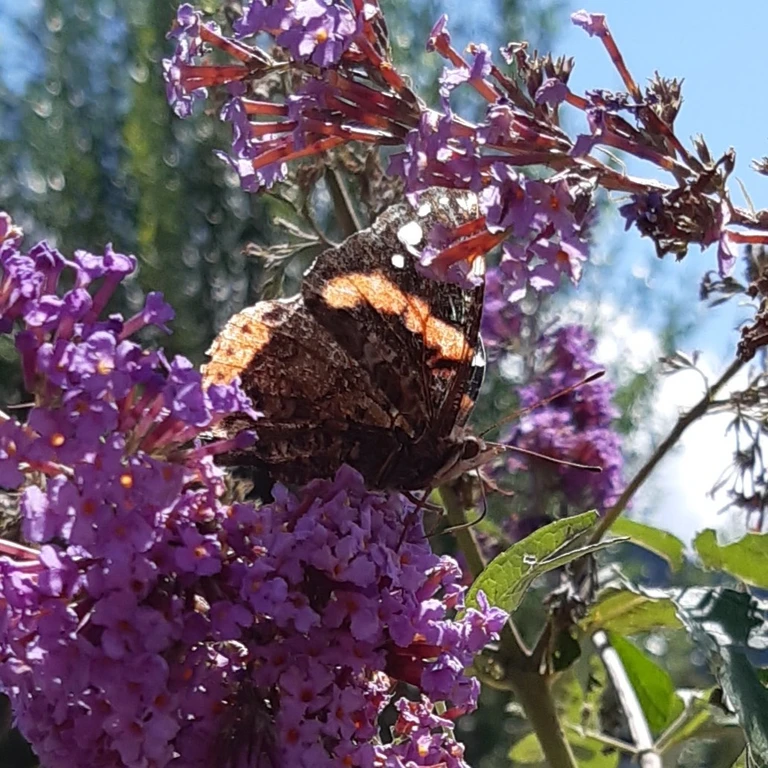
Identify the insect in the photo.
Vanessa atalanta
